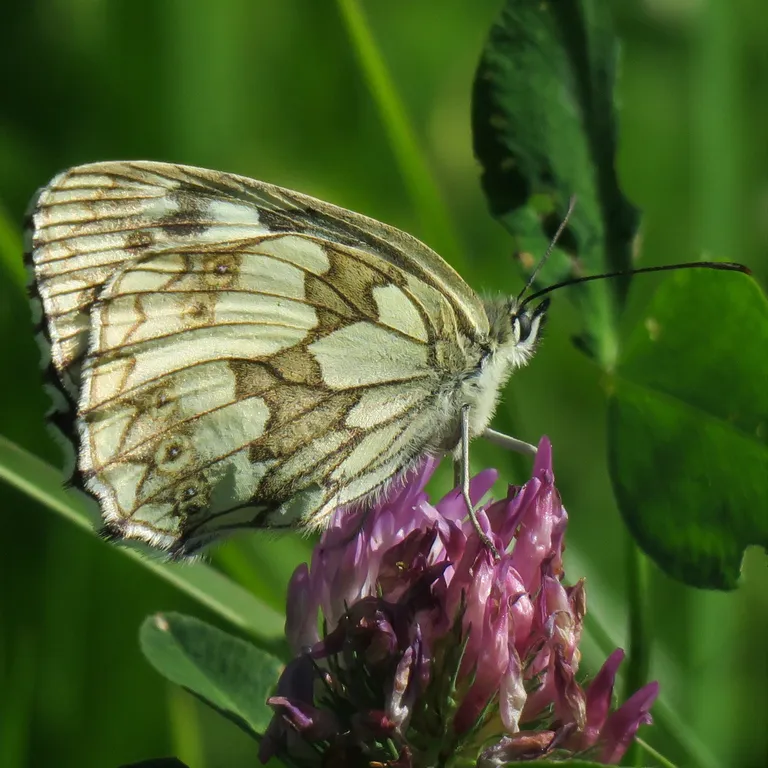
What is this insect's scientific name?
Melanargia galathea
